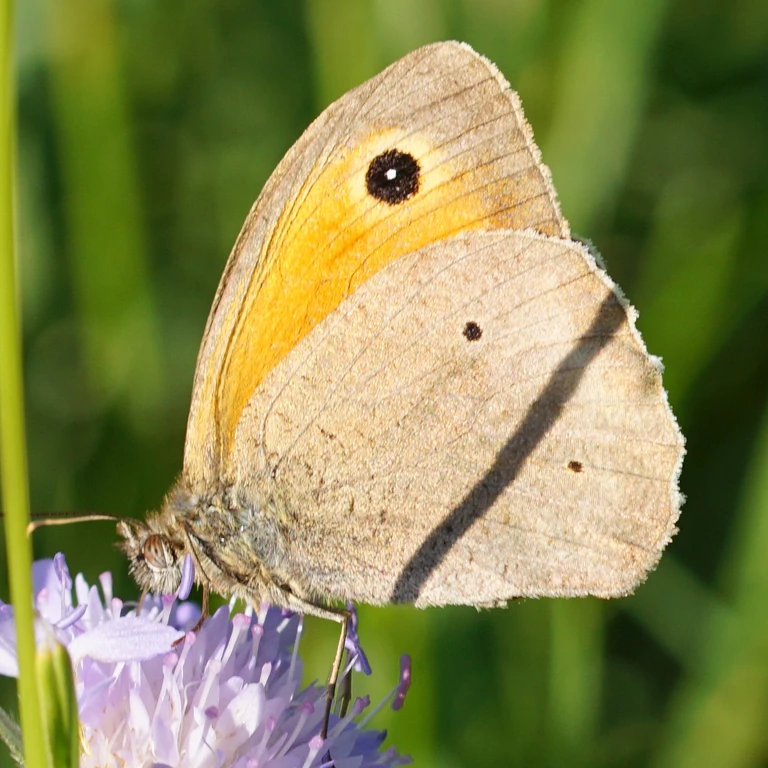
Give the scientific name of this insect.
Maniola jurtina
